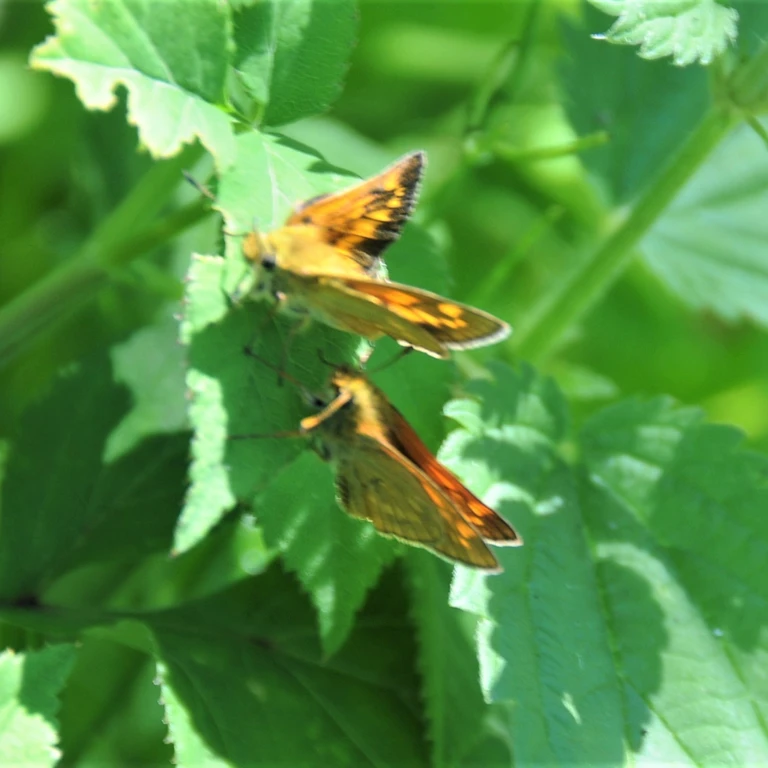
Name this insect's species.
Ochlodes sylvanus (also Ochlodes venata)
